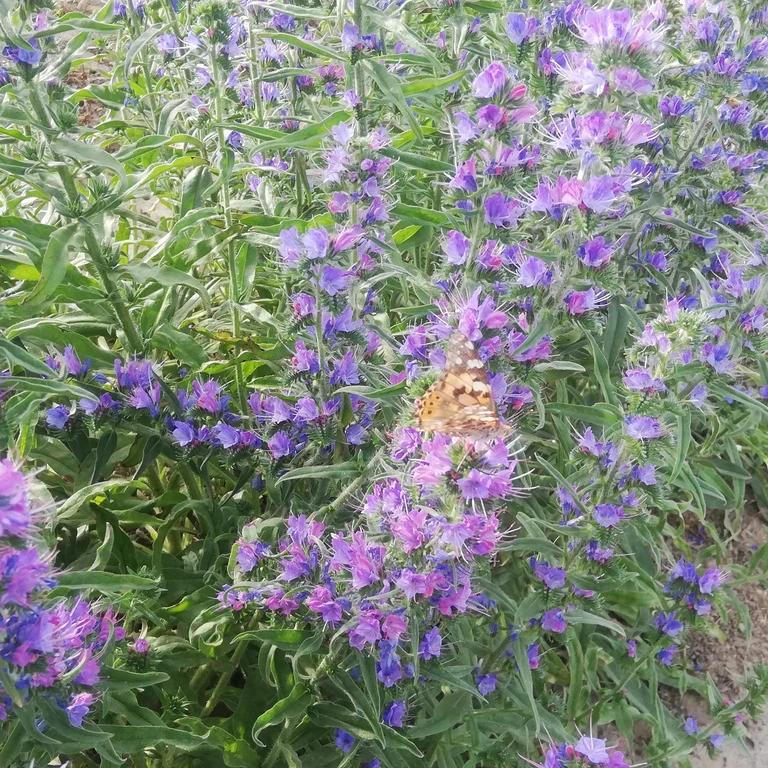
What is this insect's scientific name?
Vanessa cardui
